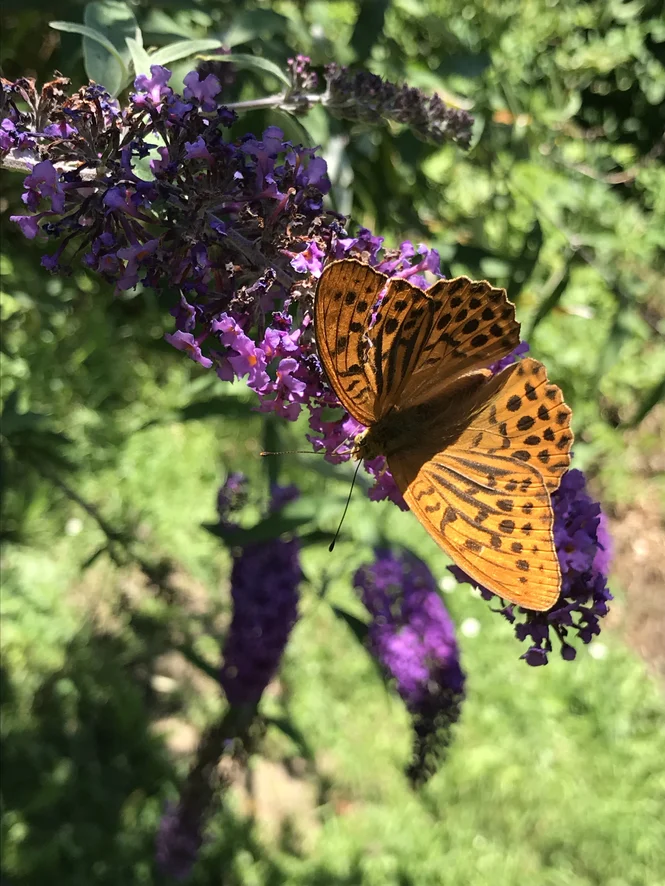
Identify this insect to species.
Argynnis paphia
